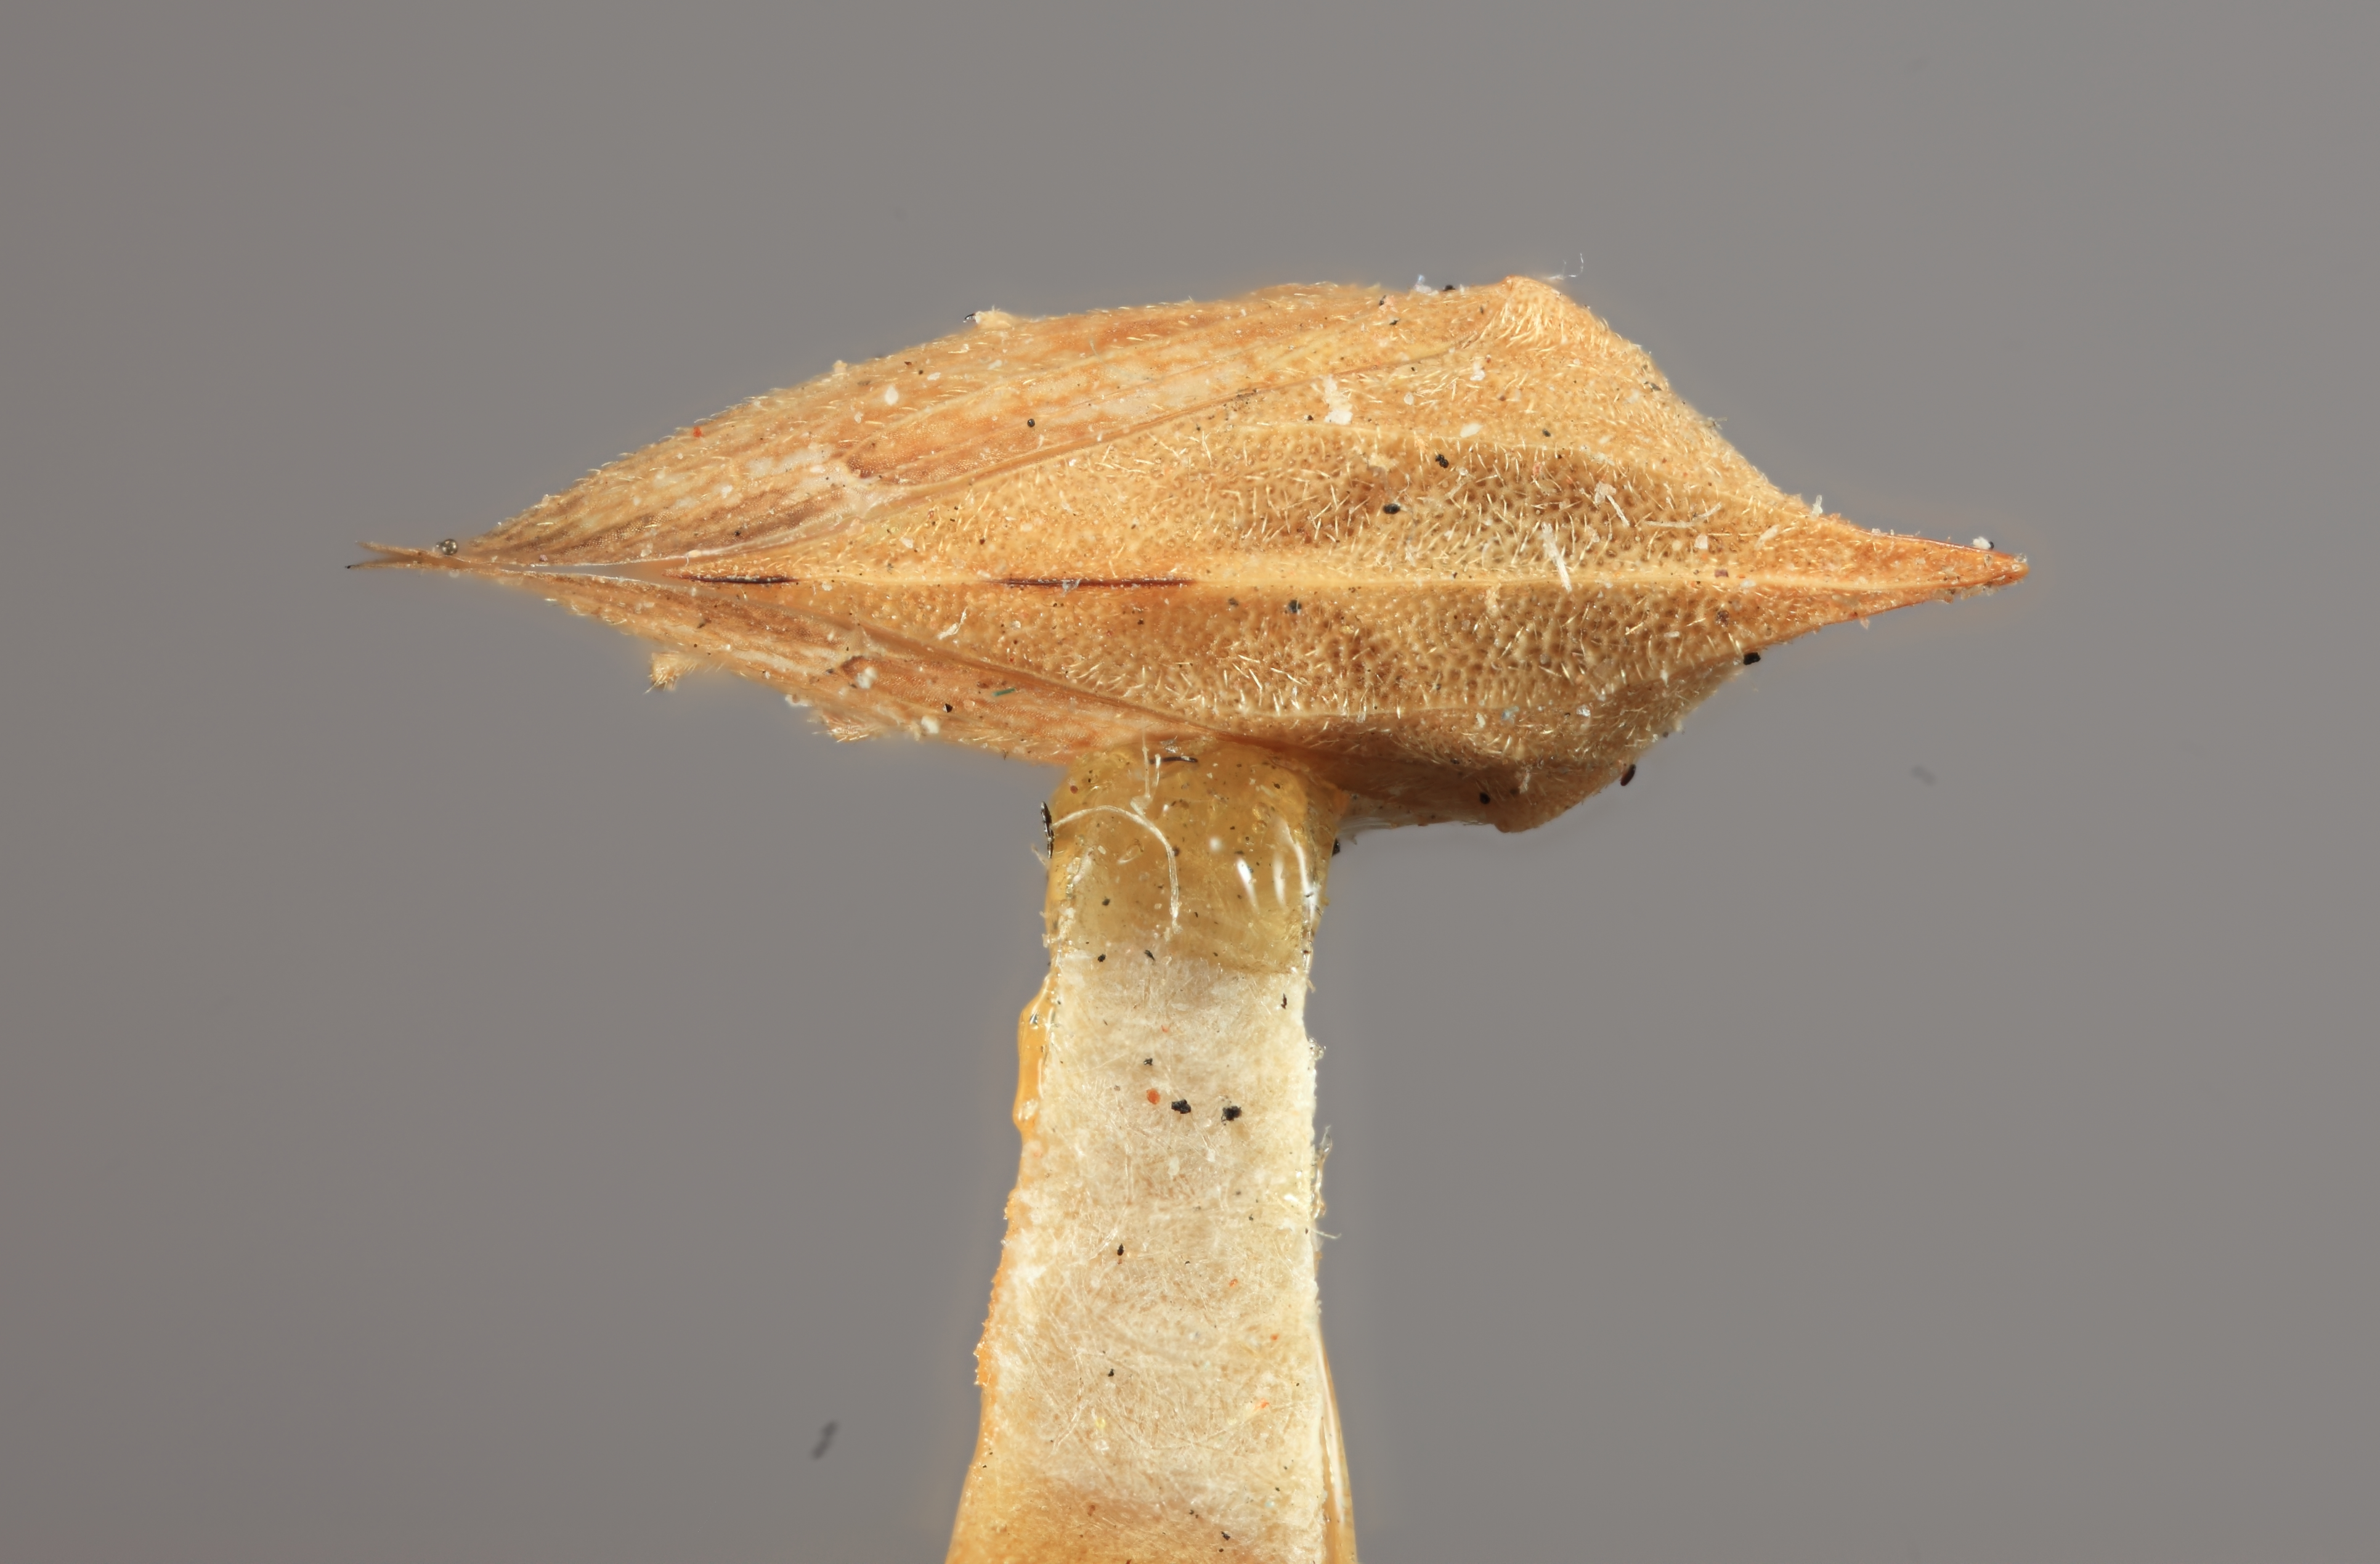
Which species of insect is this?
Tritropidia utahensis
